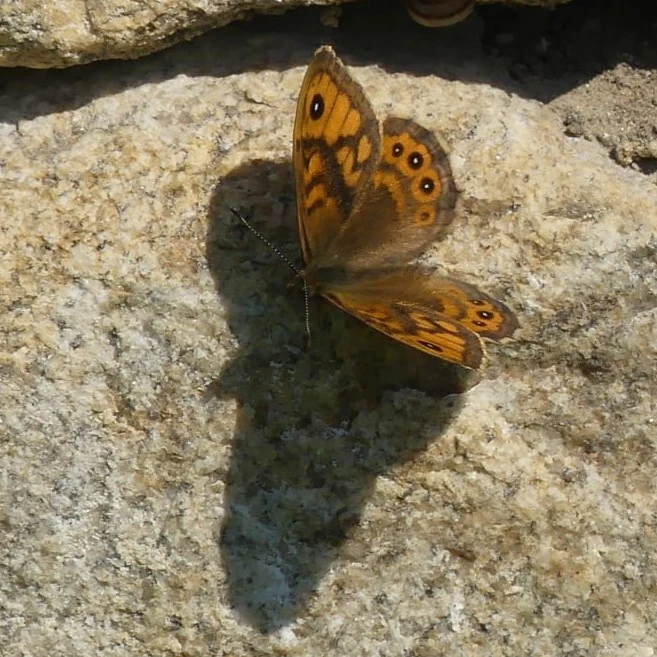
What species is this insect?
Lasiommata megera (also Pararge megera)
